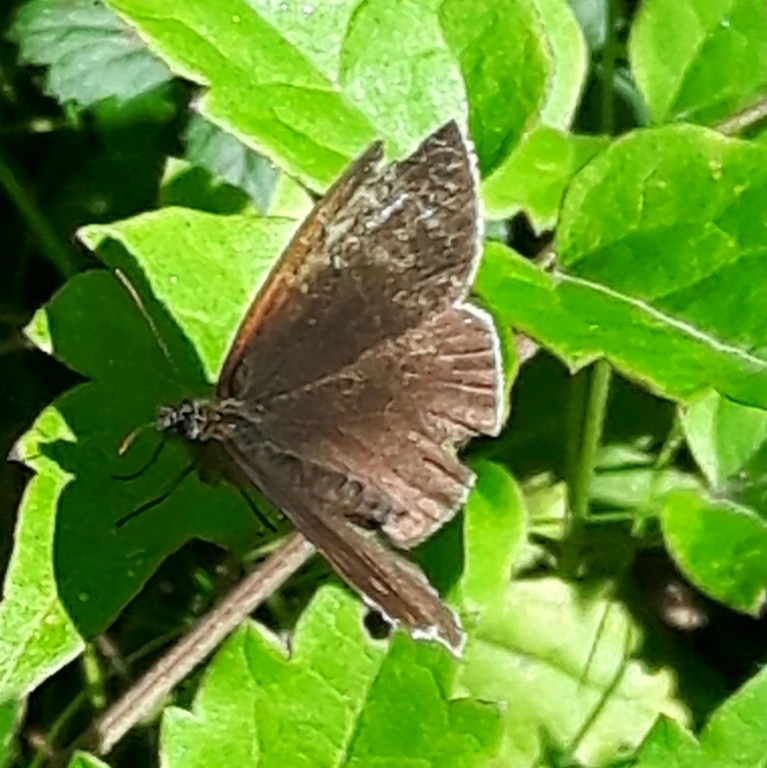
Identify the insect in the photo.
Maniola jurtina
